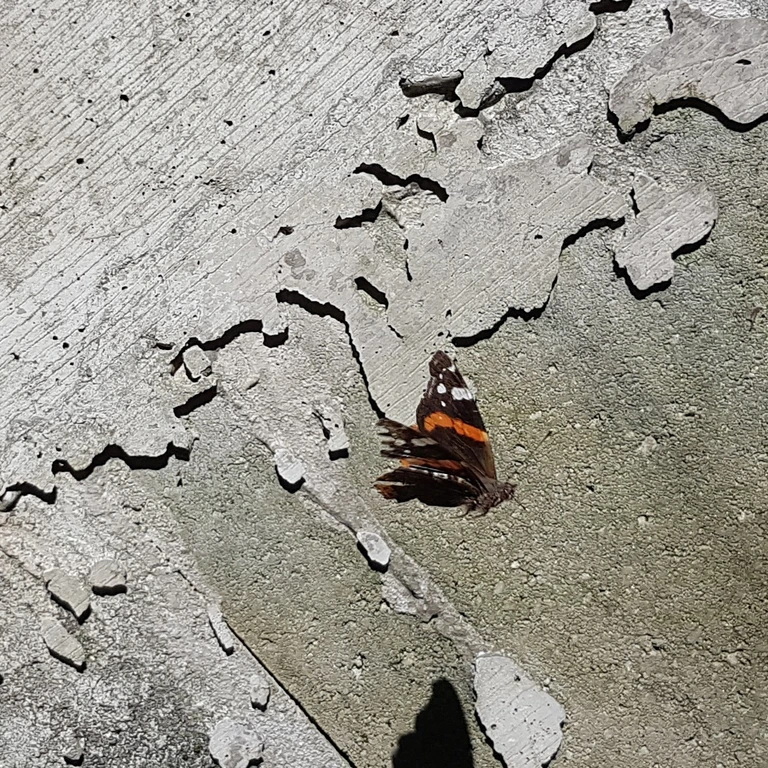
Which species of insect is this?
Vanessa atalanta
